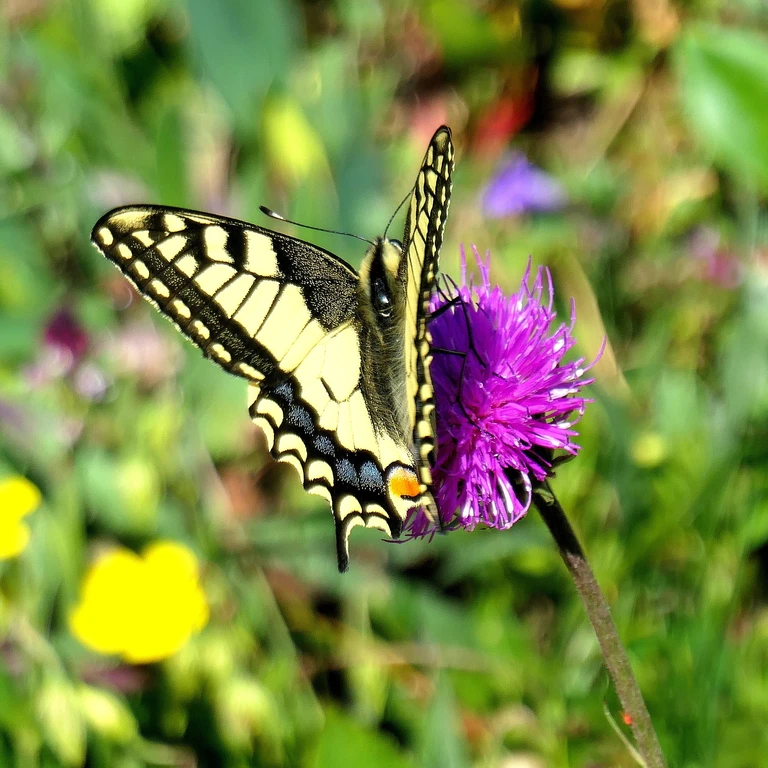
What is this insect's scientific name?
Papilio machaon
